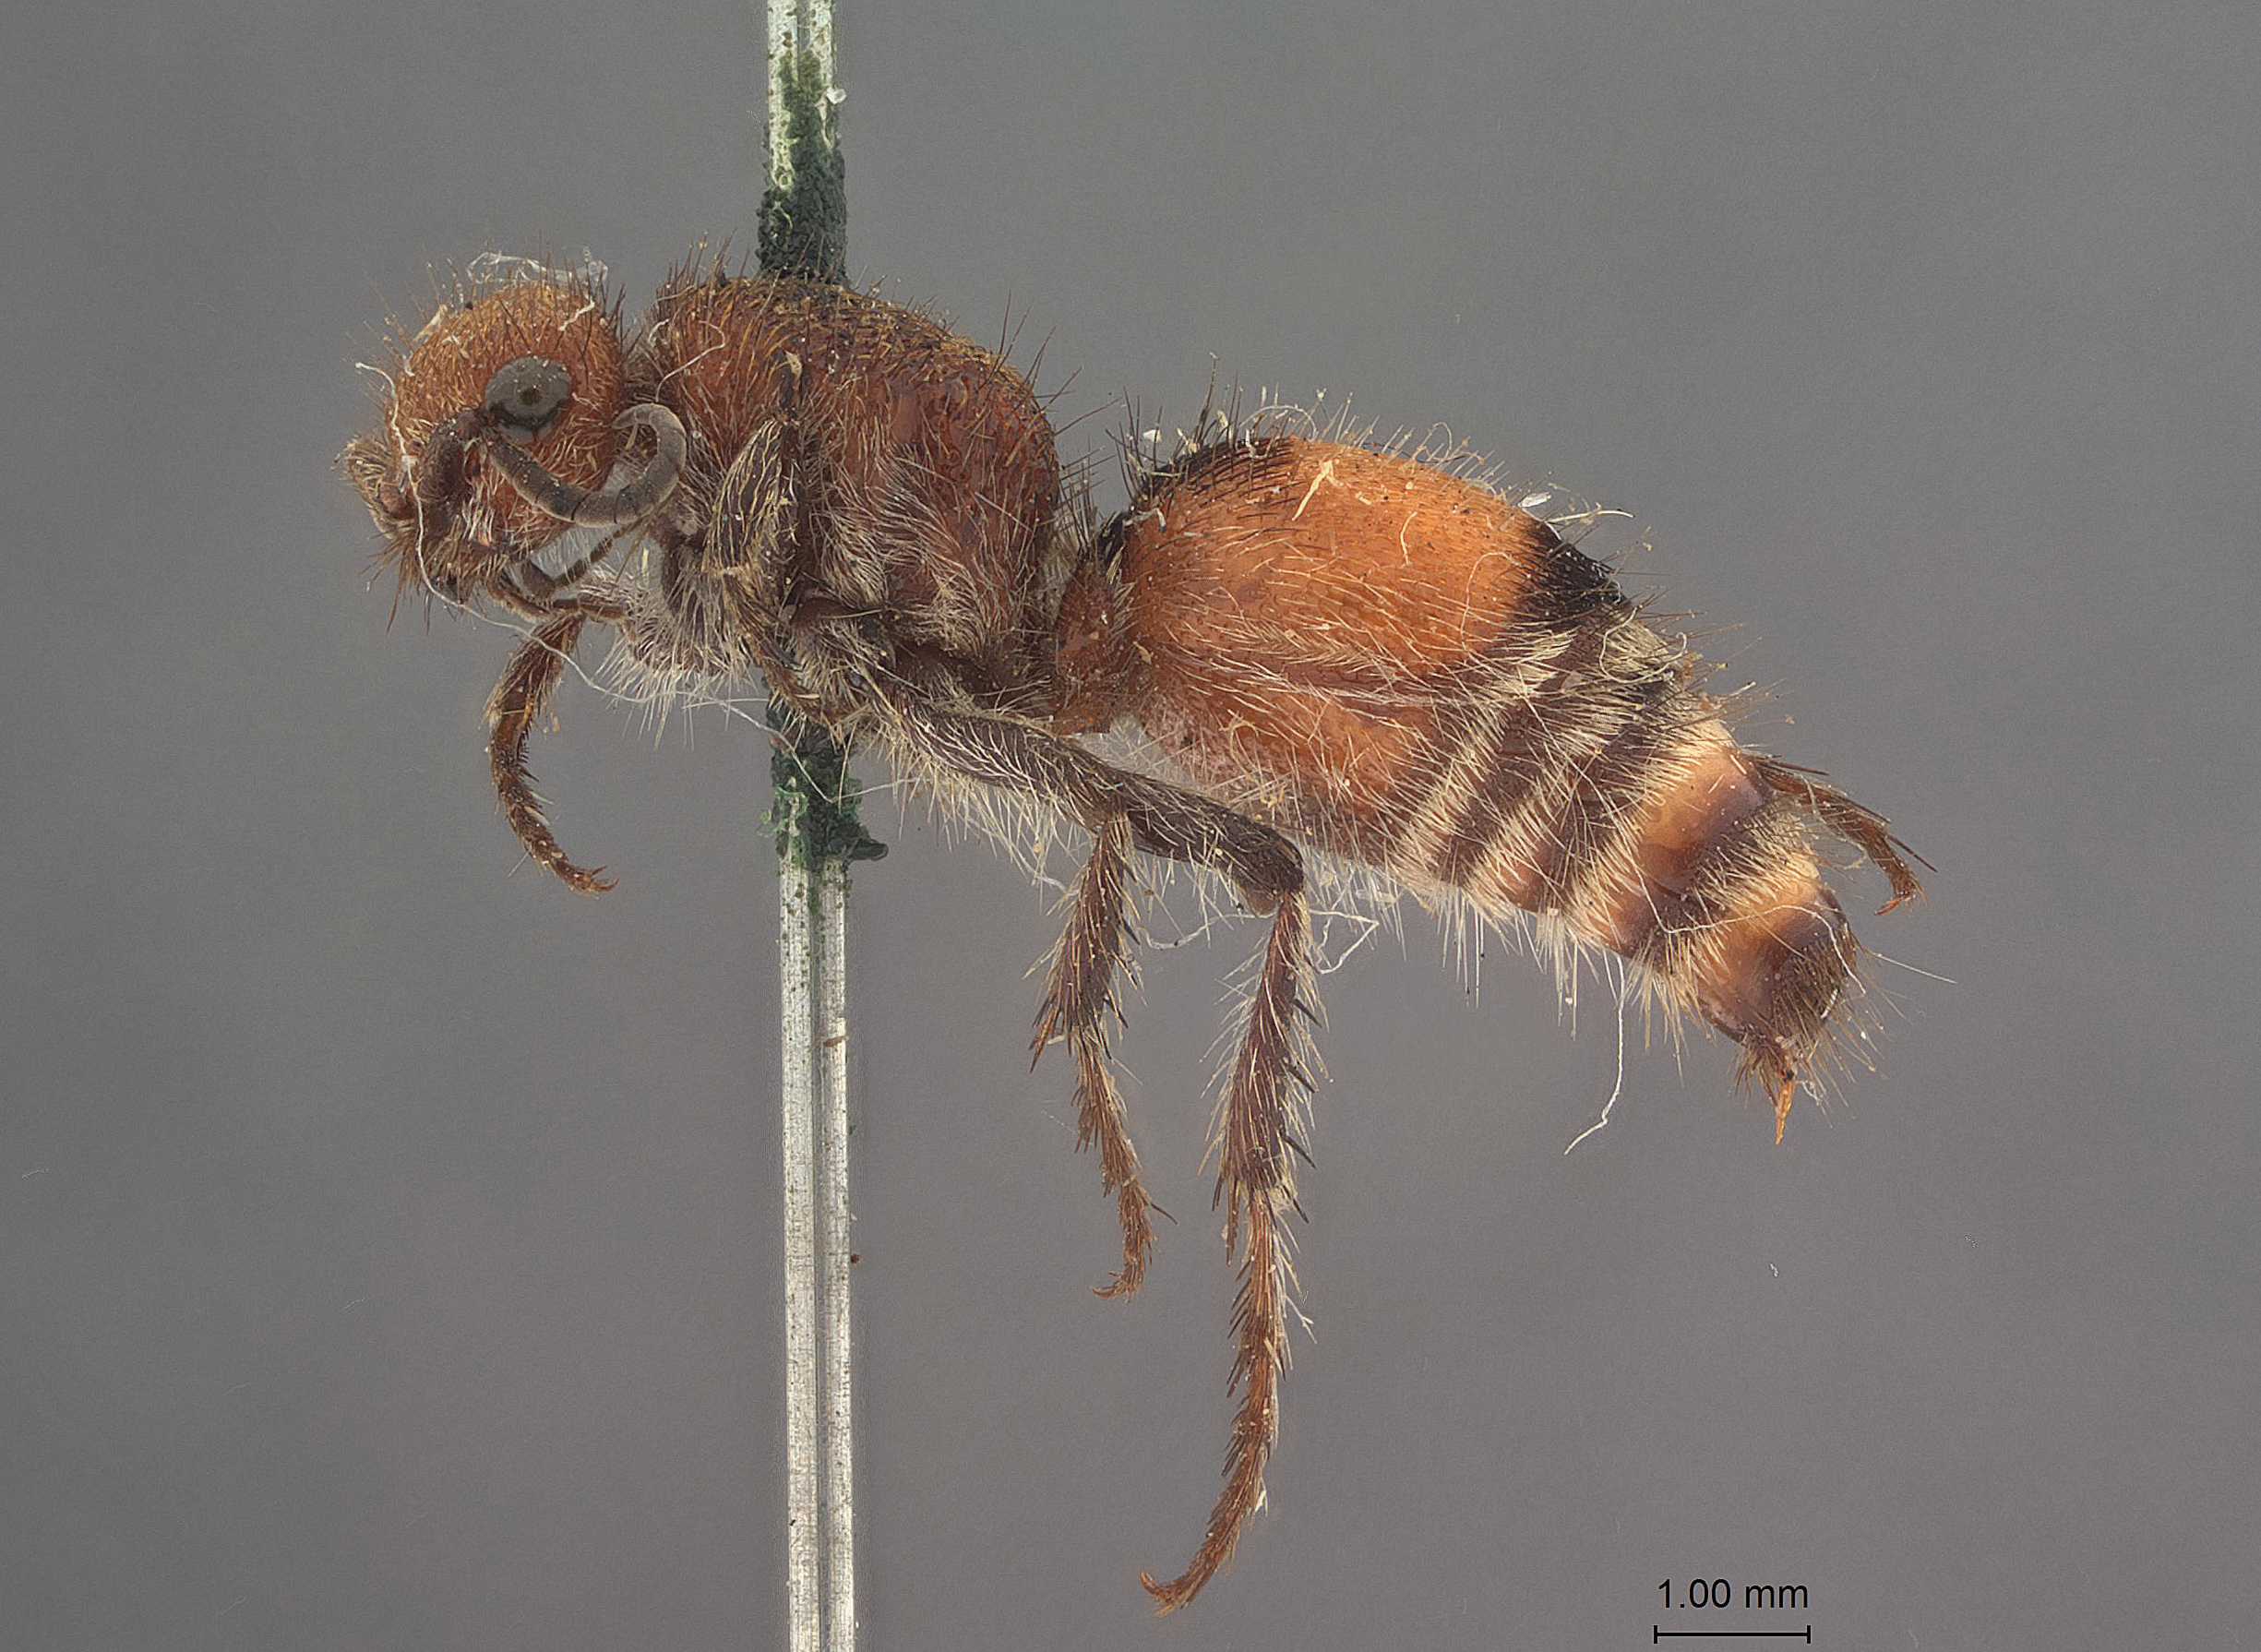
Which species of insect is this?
Ancistrocerus caenothi (also Dasymutilla colorodella)
